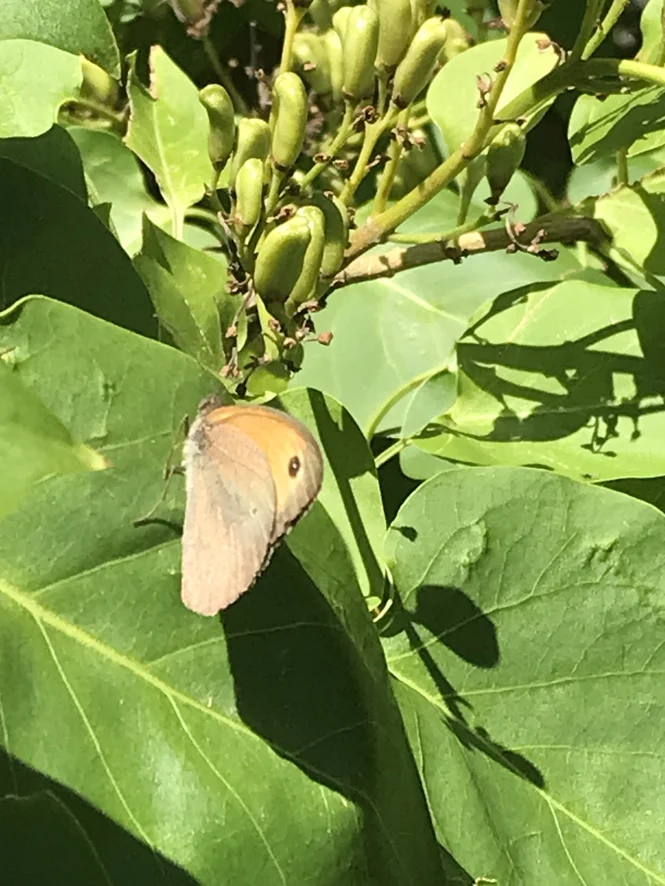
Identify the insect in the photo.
Maniola jurtina
